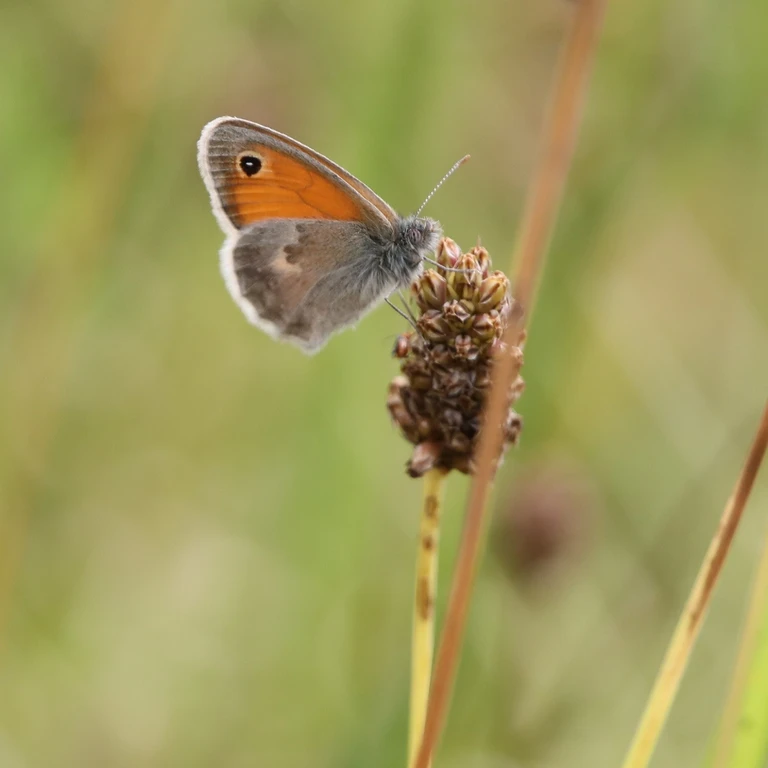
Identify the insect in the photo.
Coenonympha pamphilus
